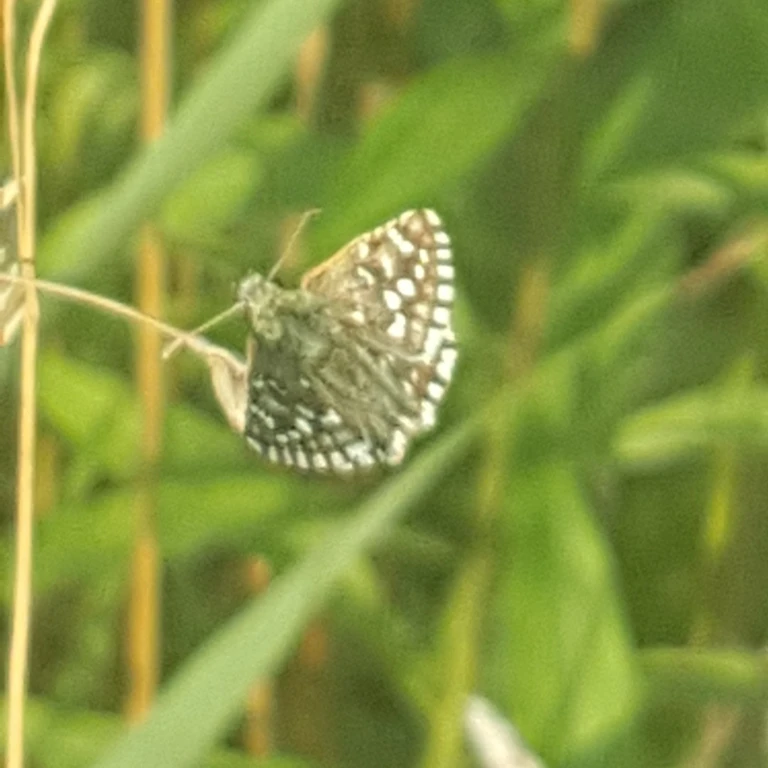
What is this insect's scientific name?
Pyrgus malvae
